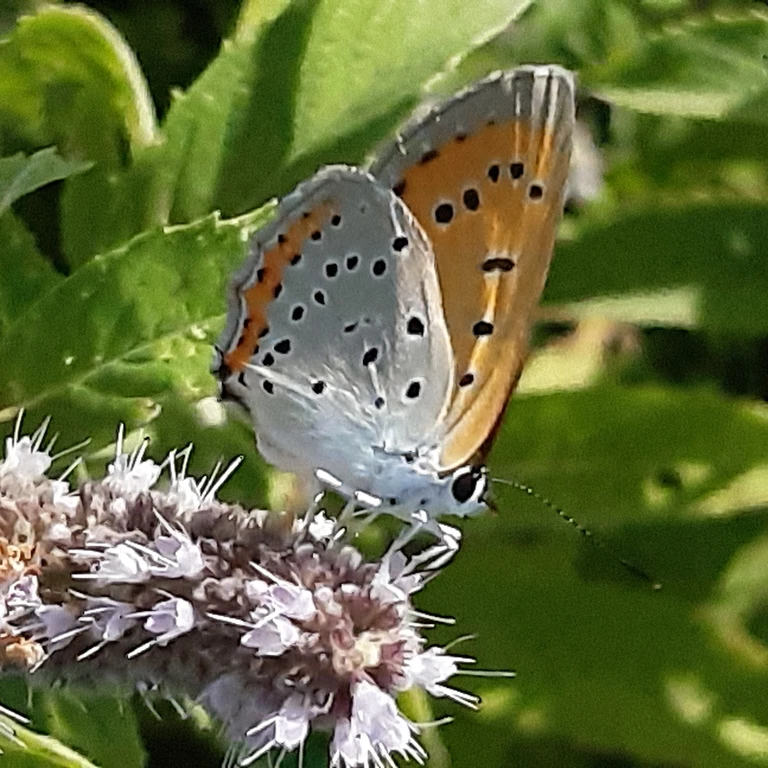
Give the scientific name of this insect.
Lycaena dispar
